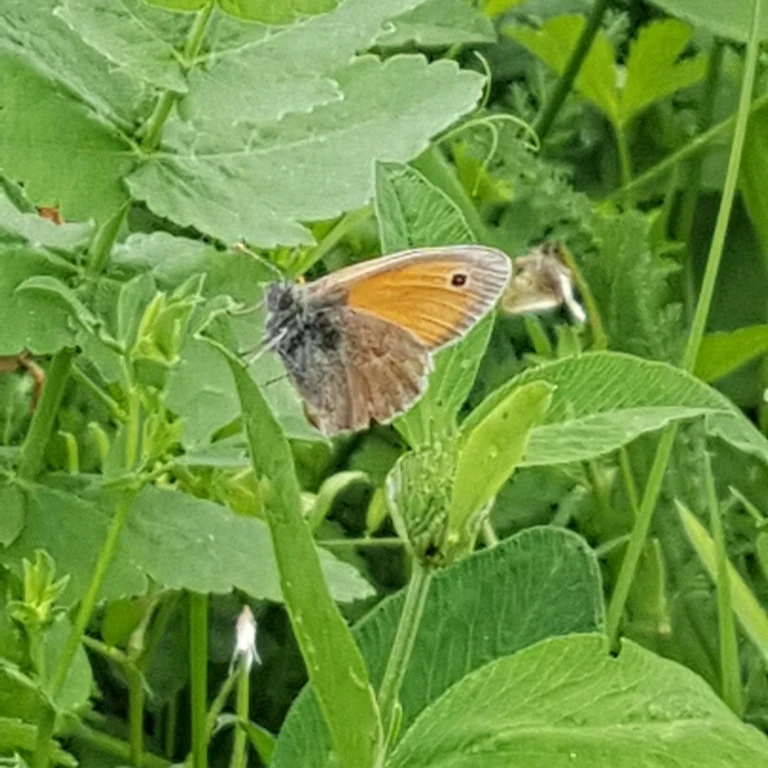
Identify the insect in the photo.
Coenonympha pamphilus
